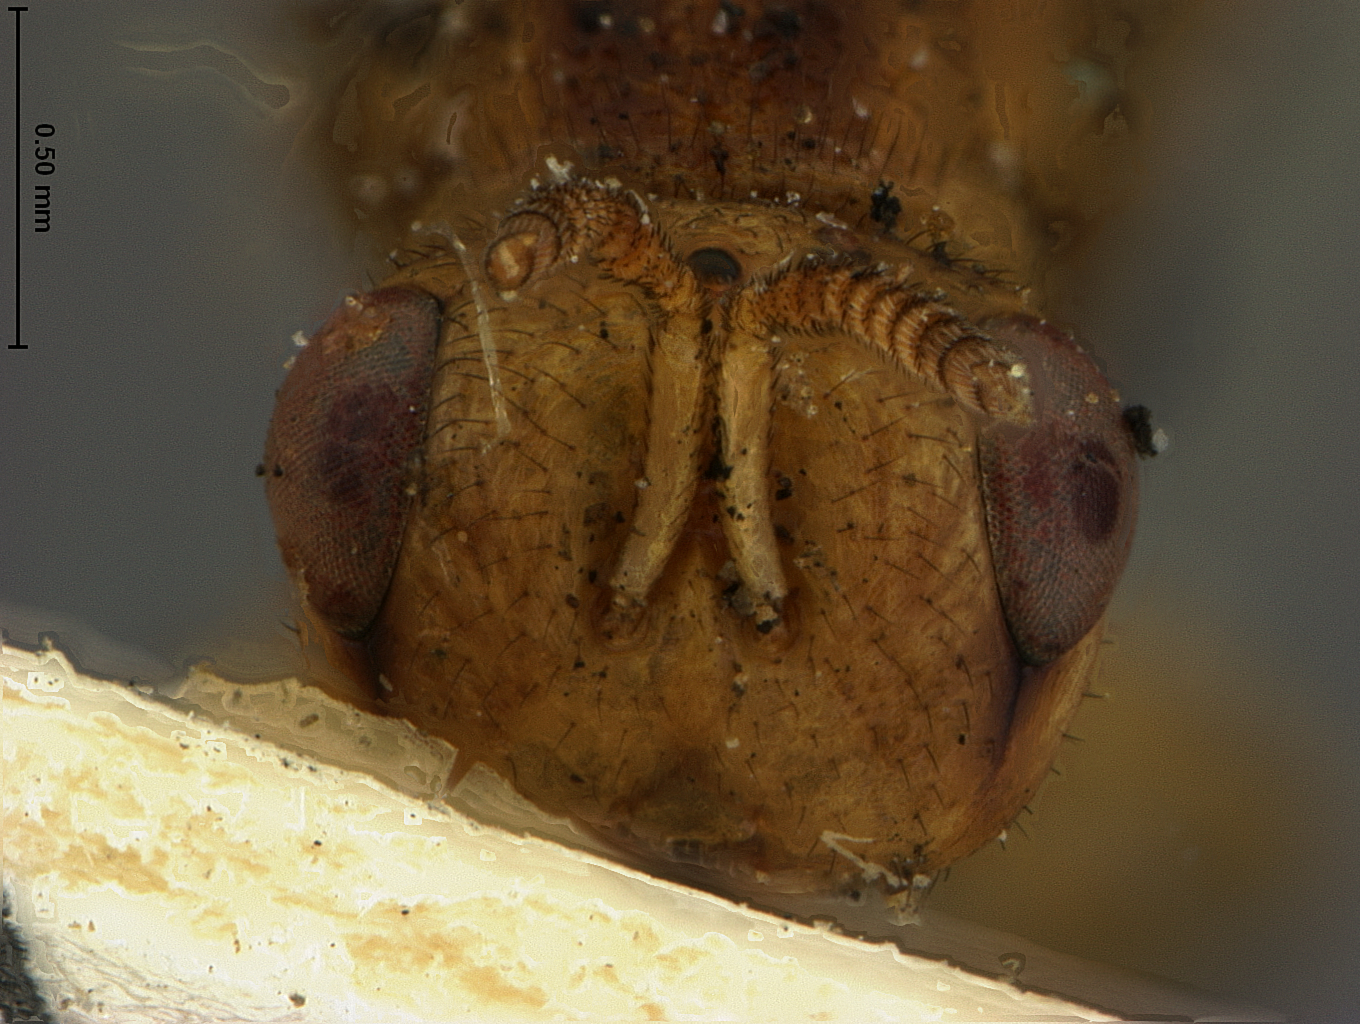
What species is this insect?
Alloderma maculipennis
